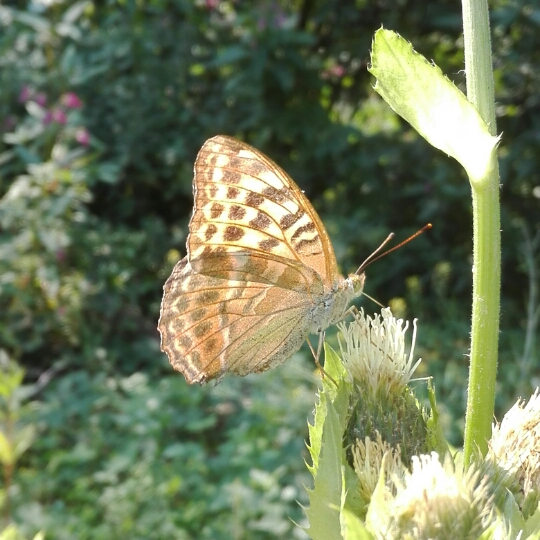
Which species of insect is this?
Argynnis paphia
